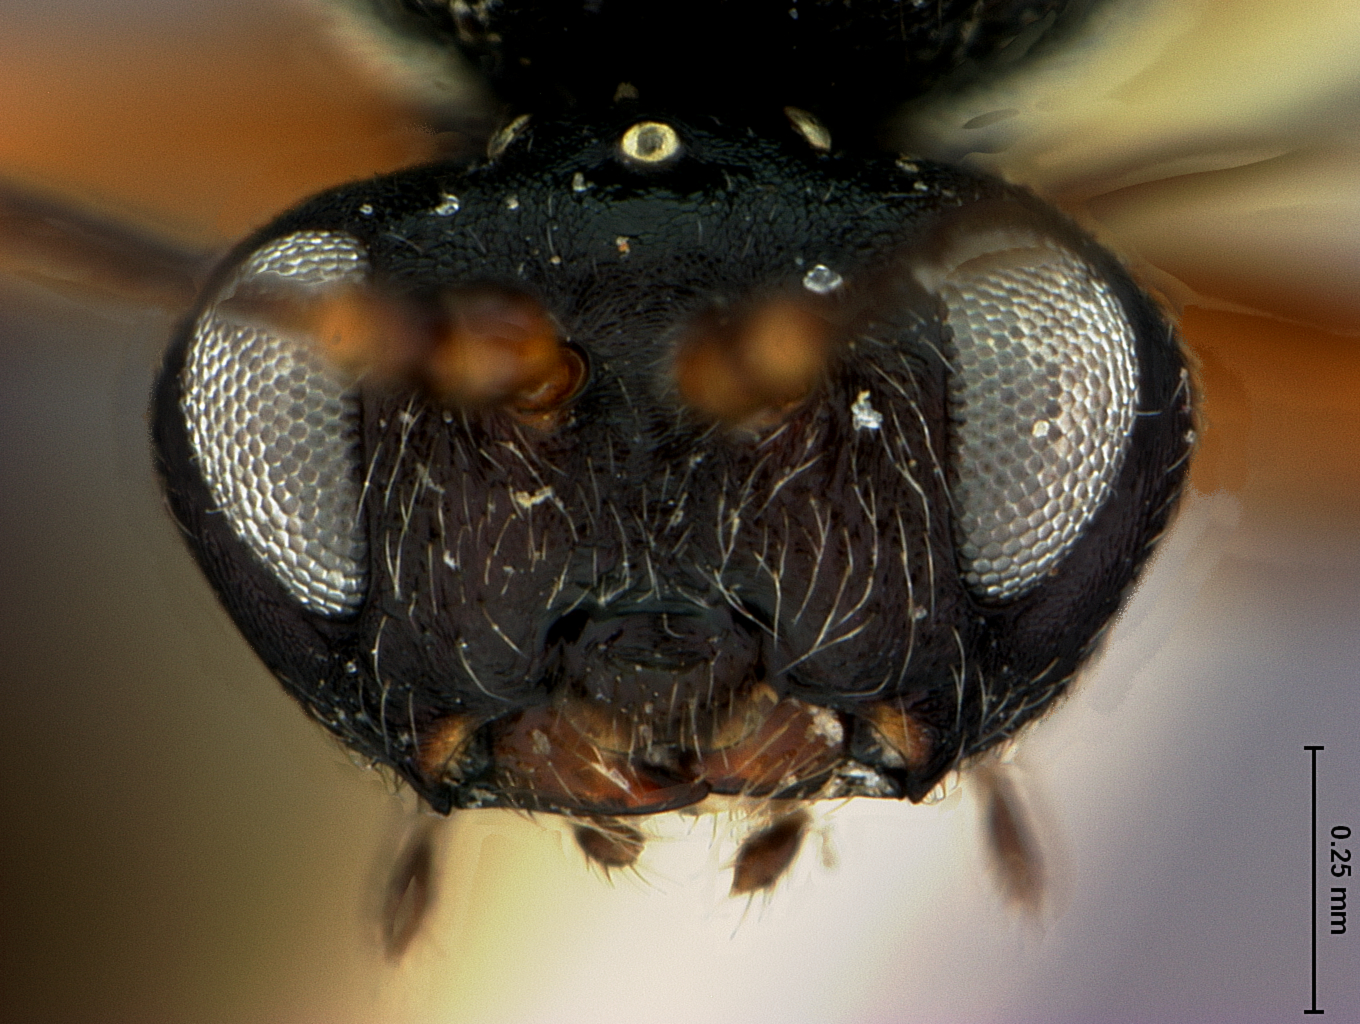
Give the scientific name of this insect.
Drycocosmus albidus
